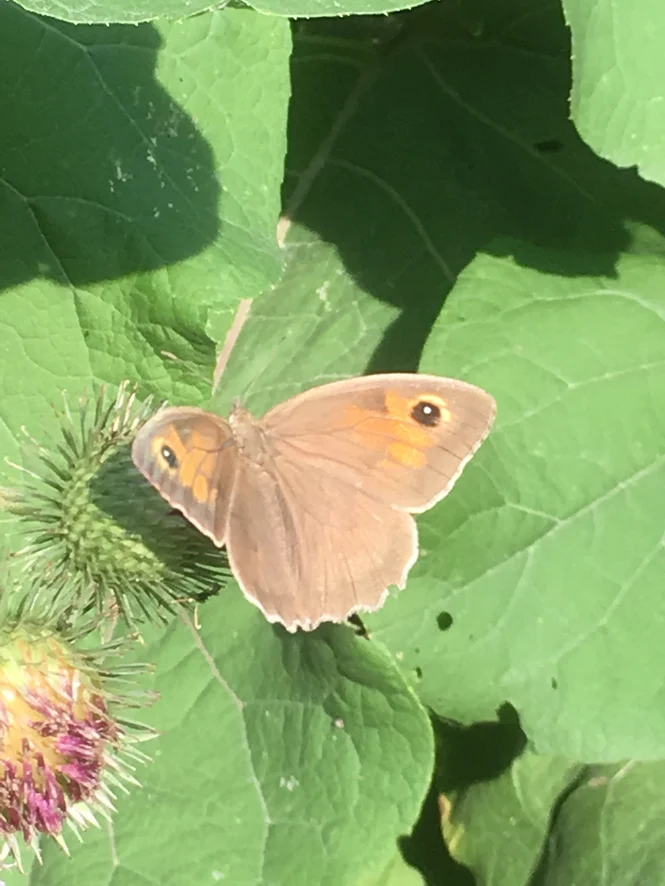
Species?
Maniola jurtina
